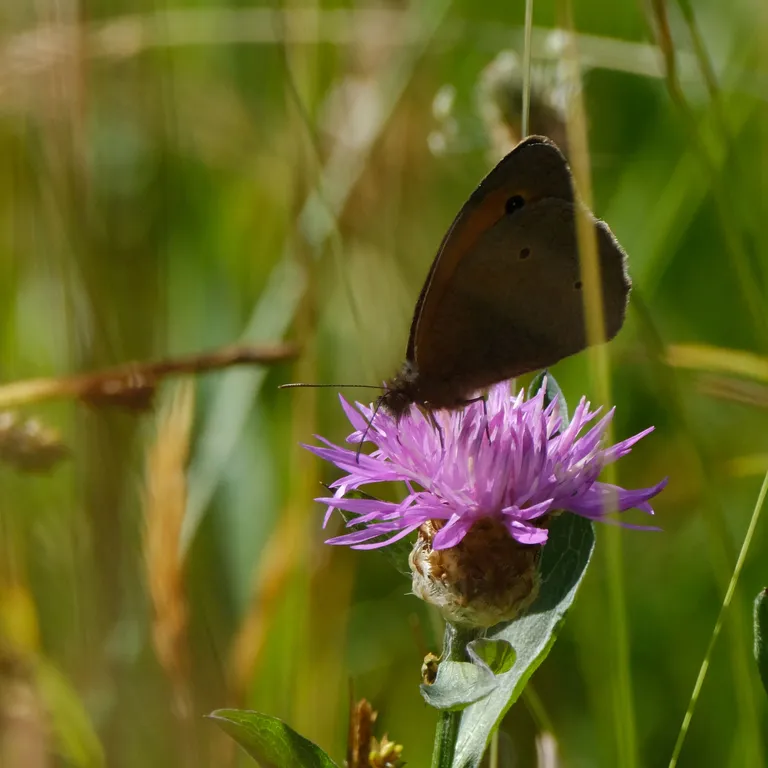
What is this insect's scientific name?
Maniola jurtina
